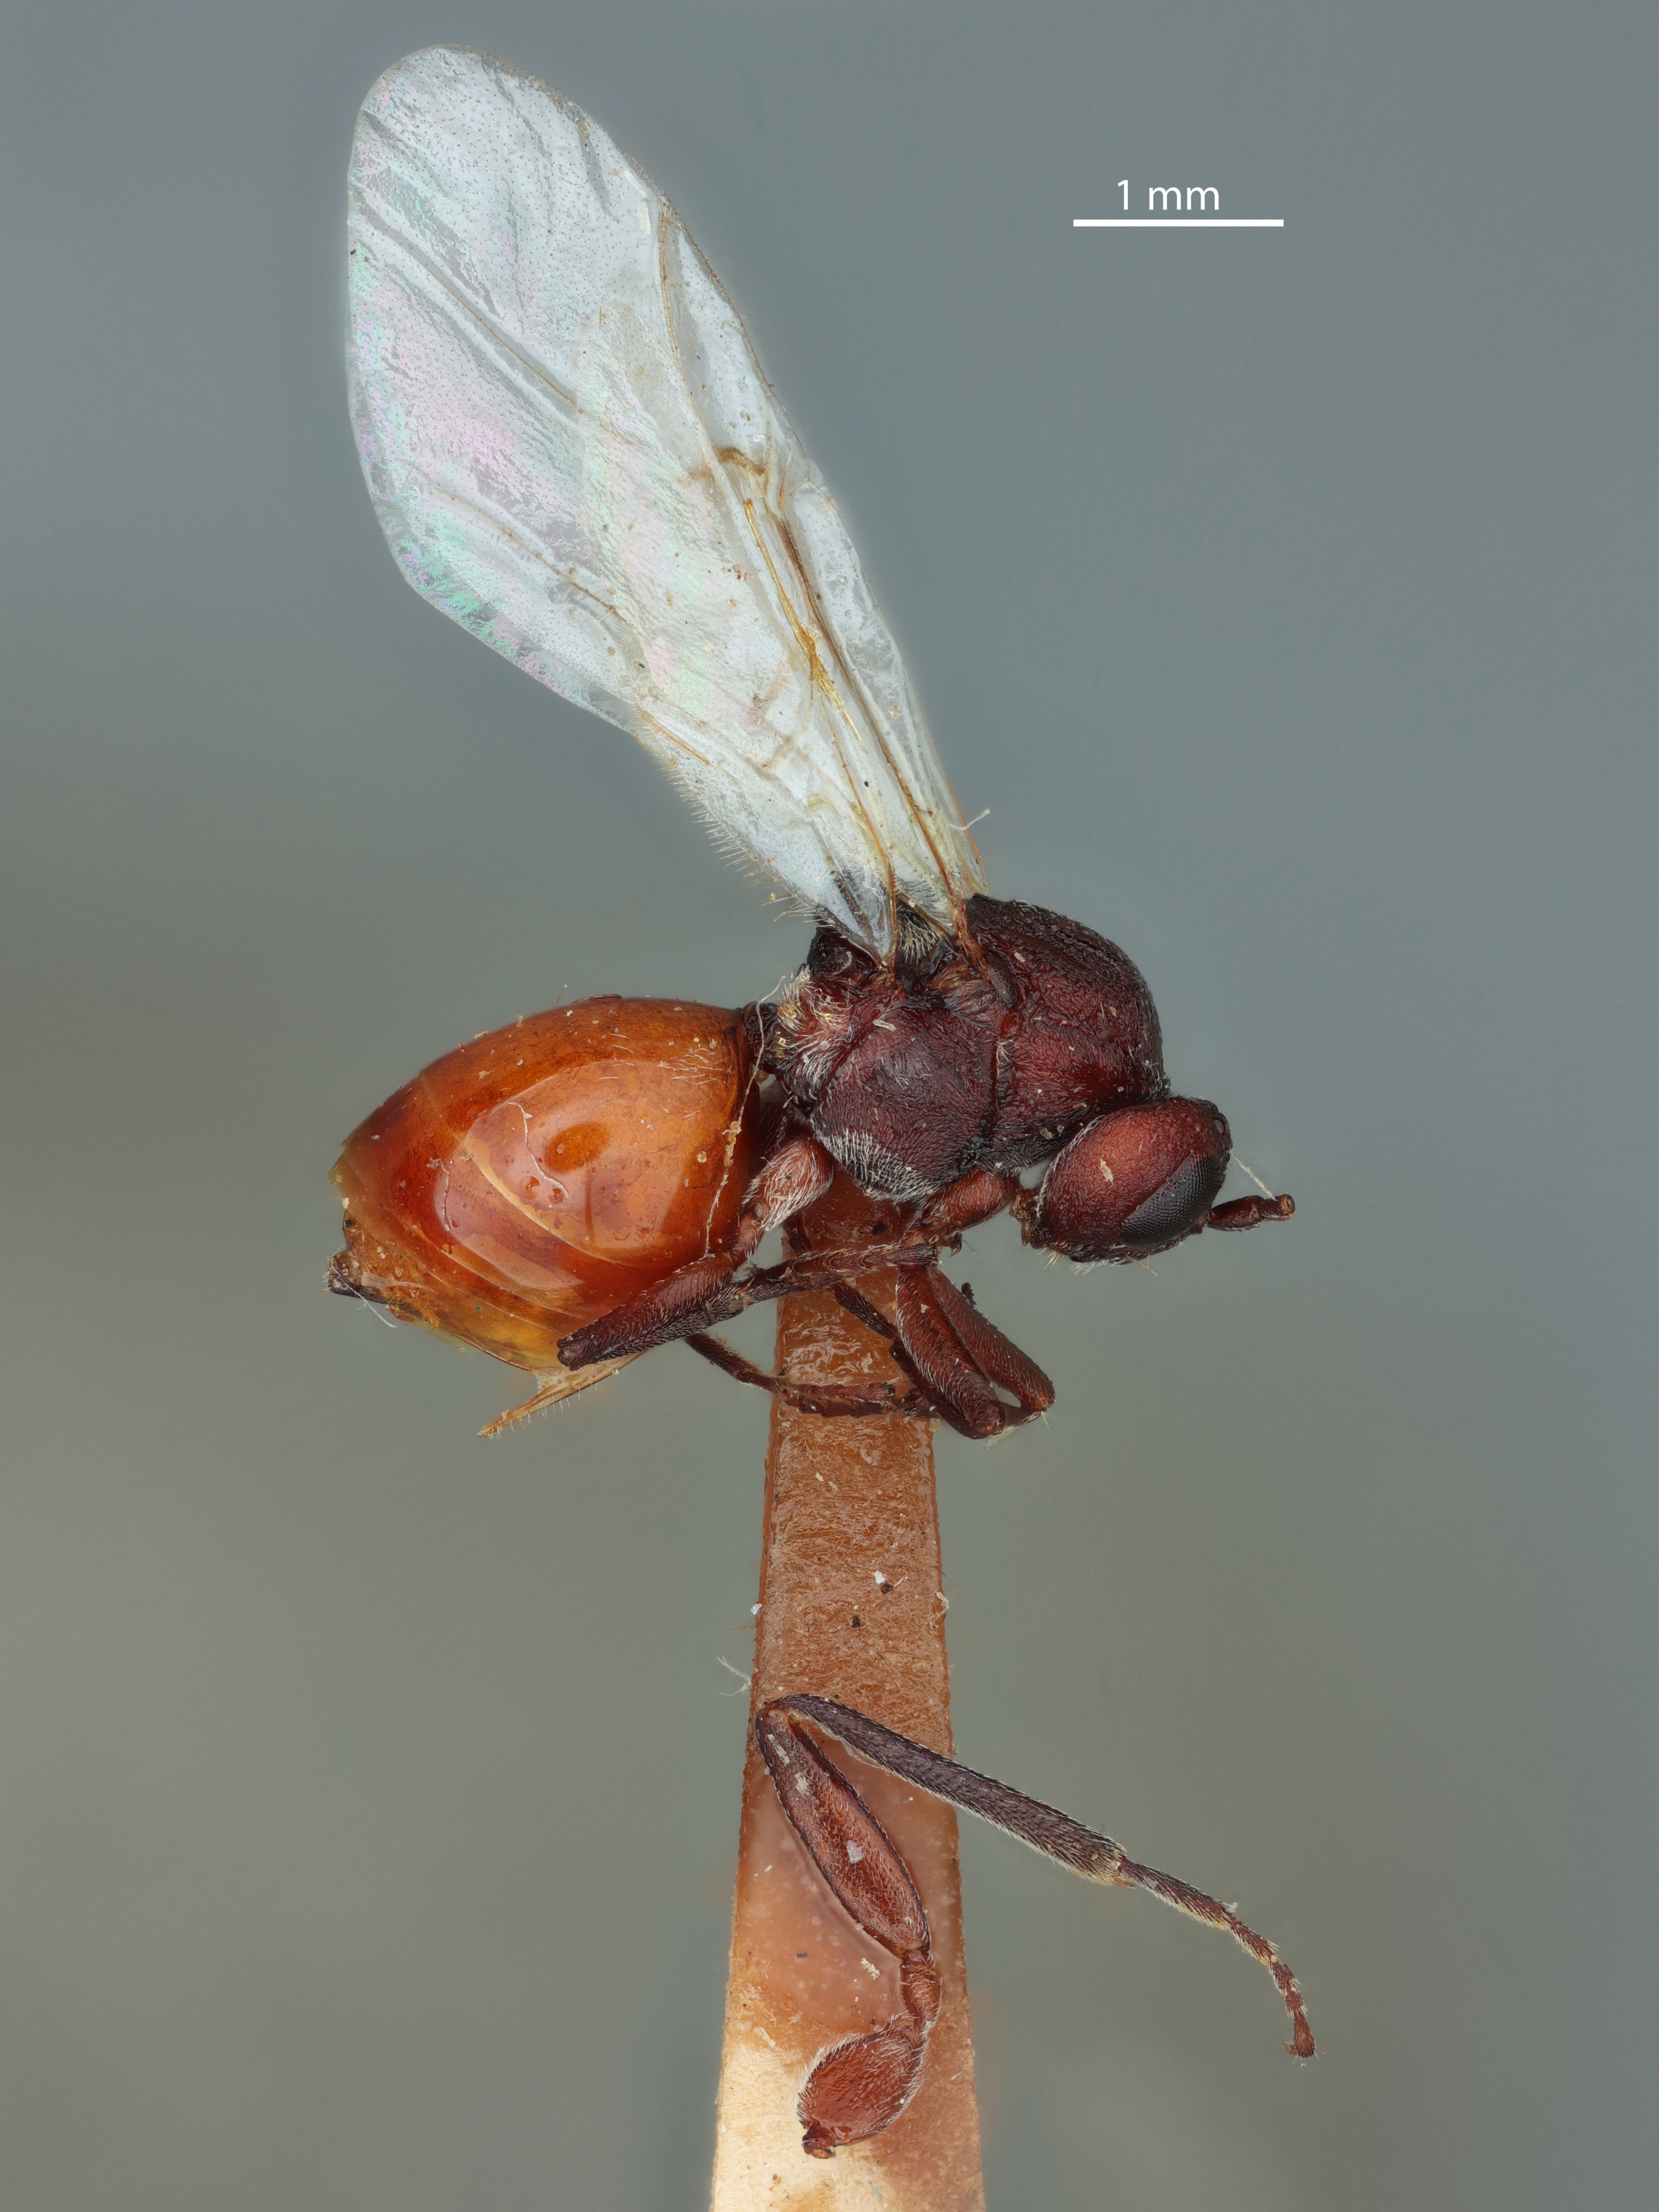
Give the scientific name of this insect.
Andricus durangensis
